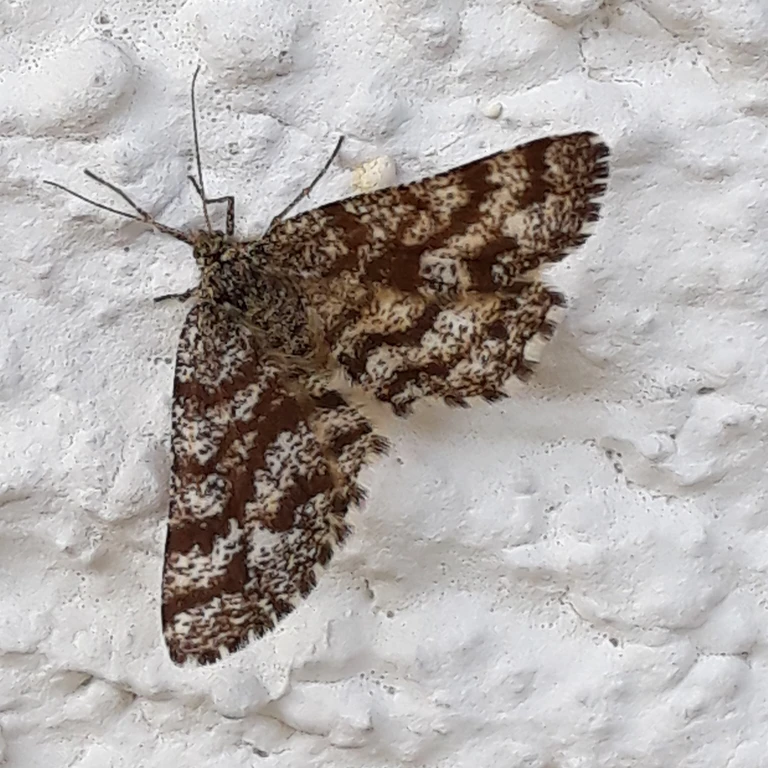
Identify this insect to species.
Ematurga atomaria
